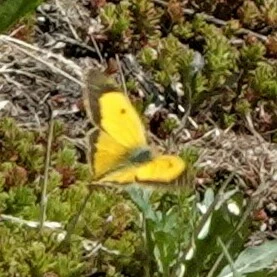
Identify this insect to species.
Colias croceus
